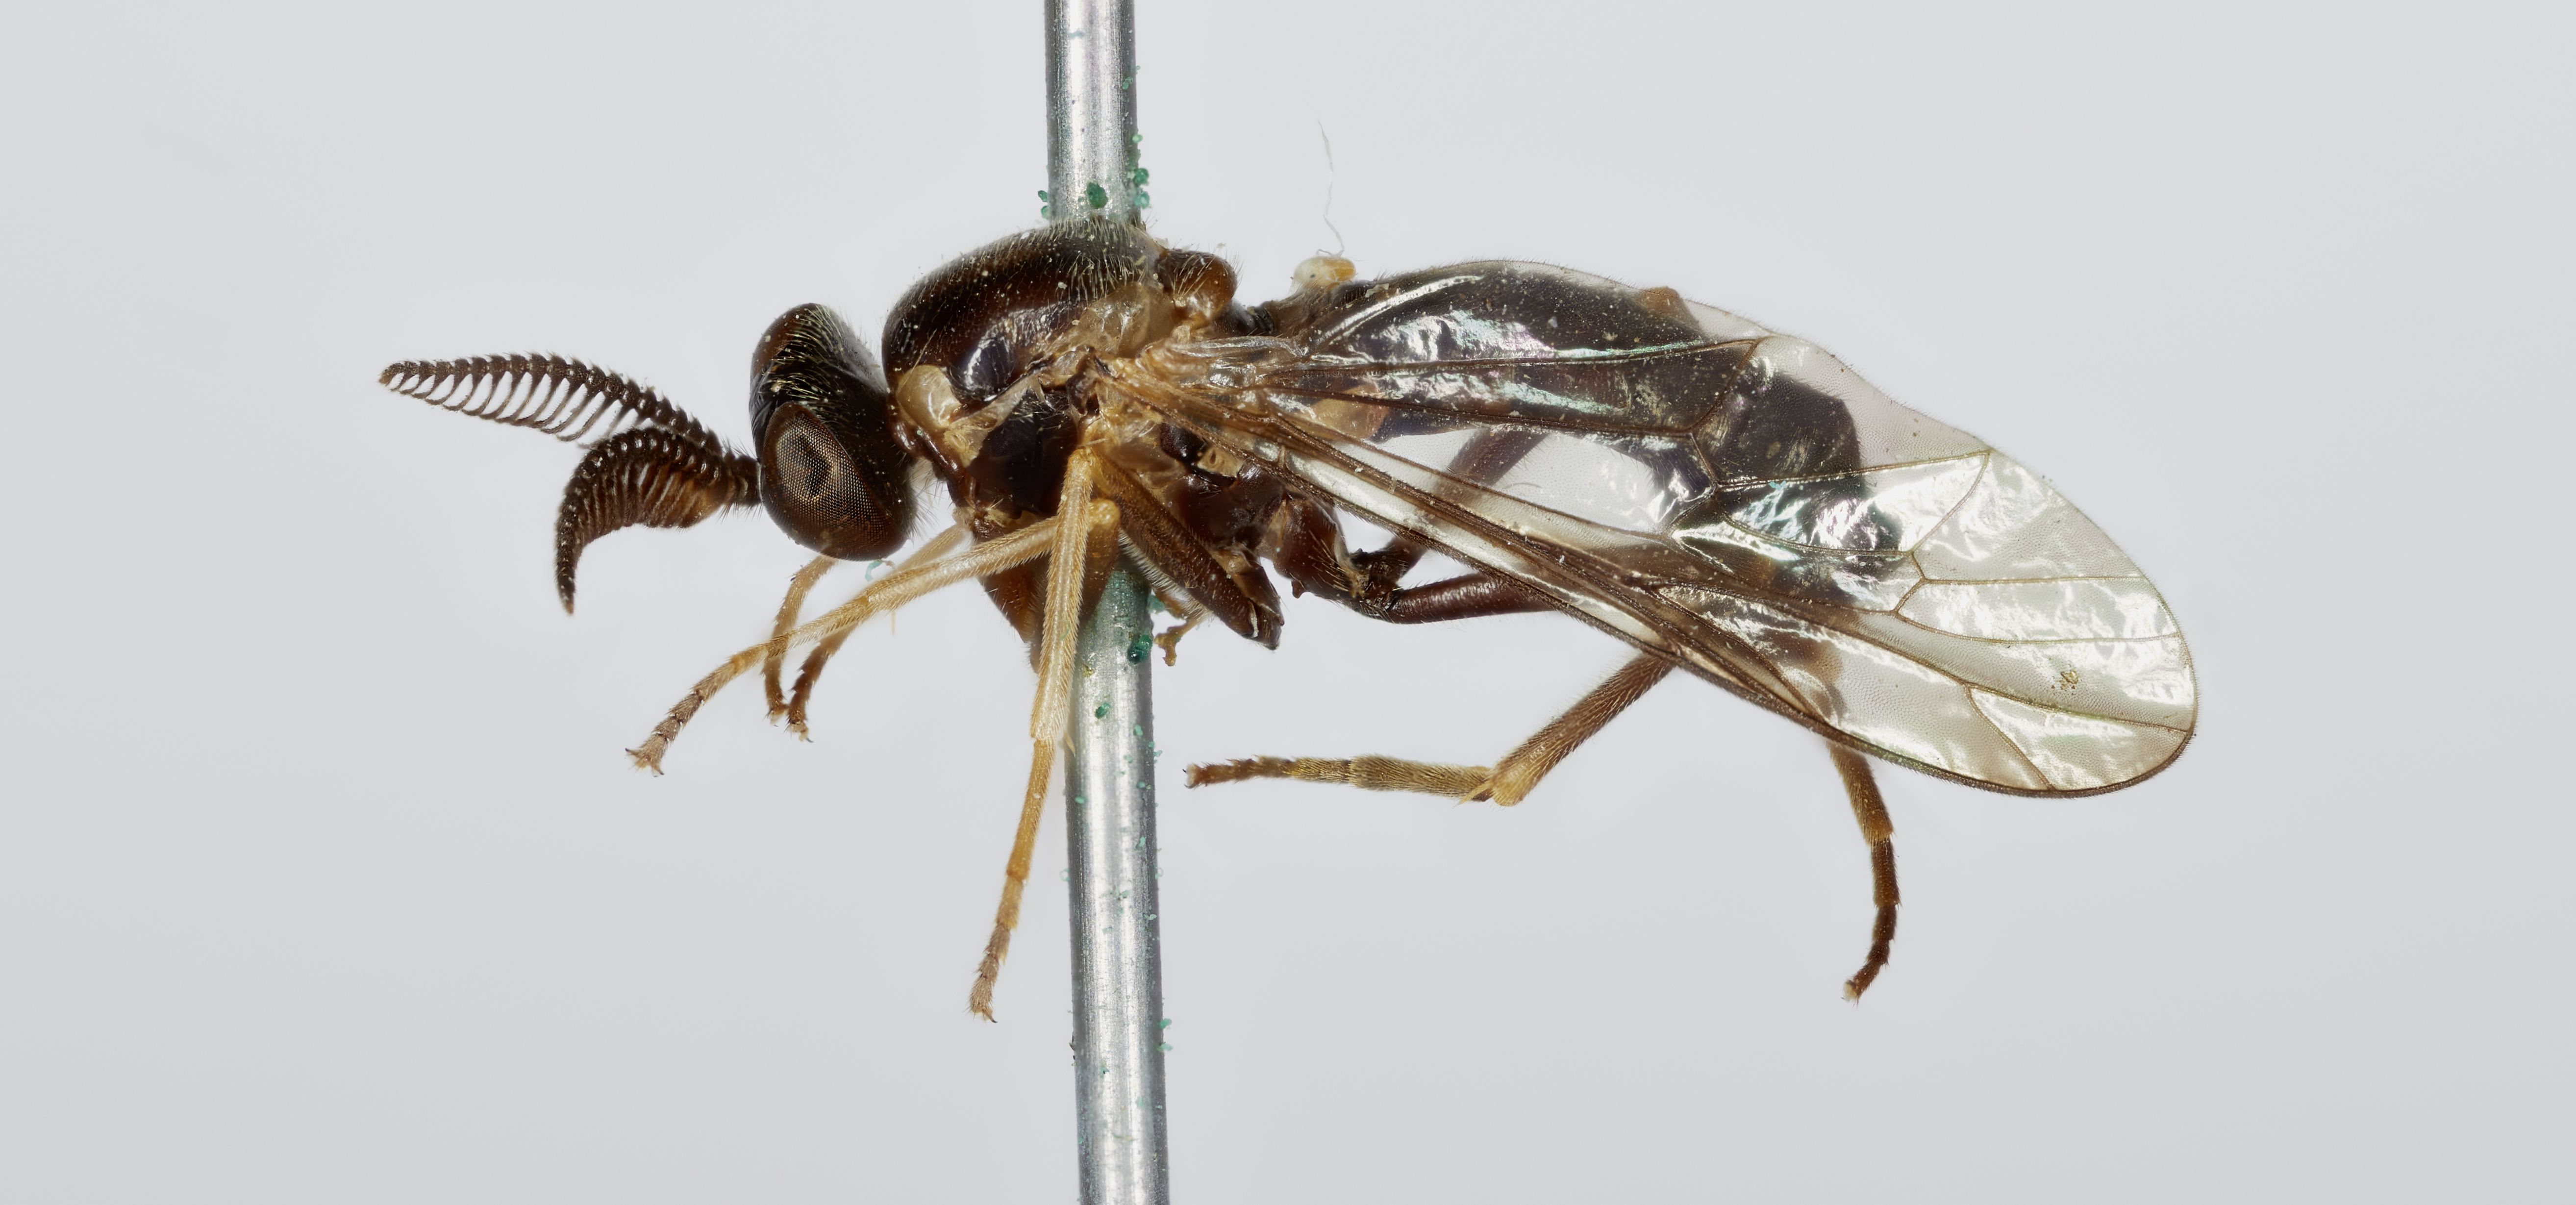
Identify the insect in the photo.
Rachicerus pullus
